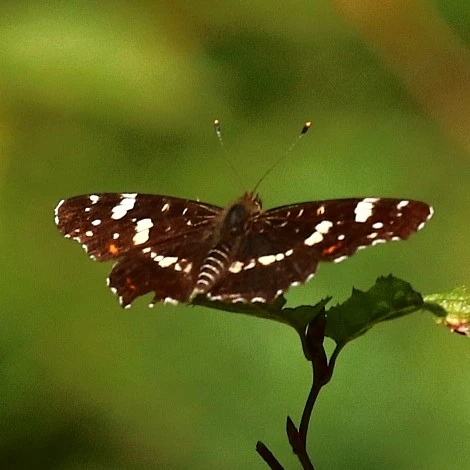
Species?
Araschnia levana
